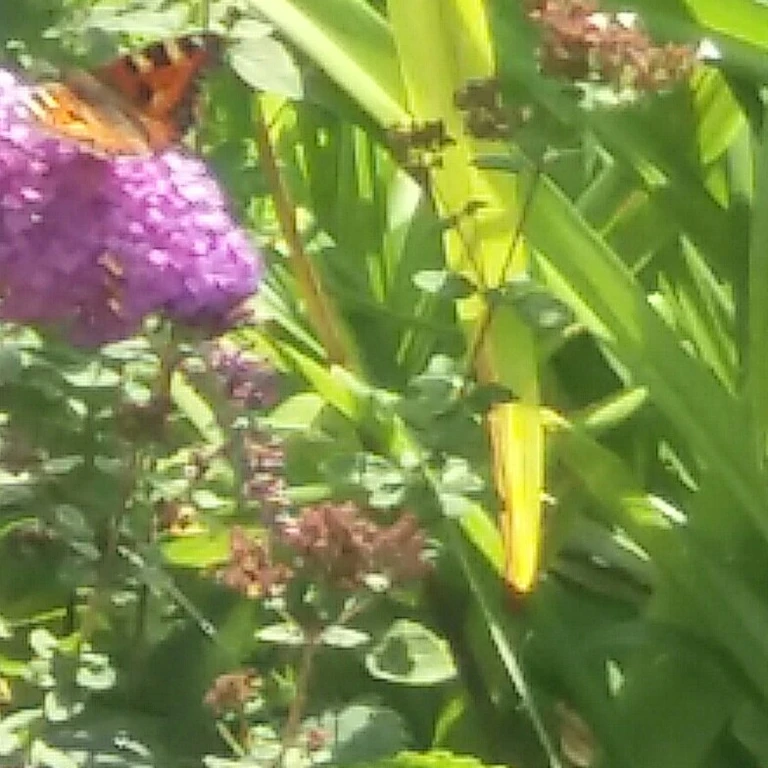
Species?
Aglais urticae
